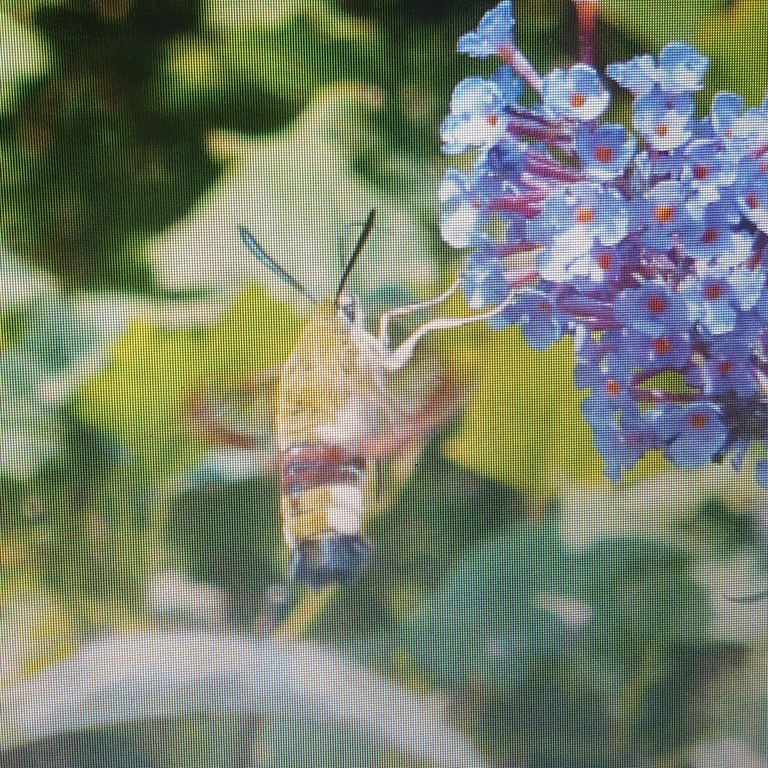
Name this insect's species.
Hemaris fuciformis
